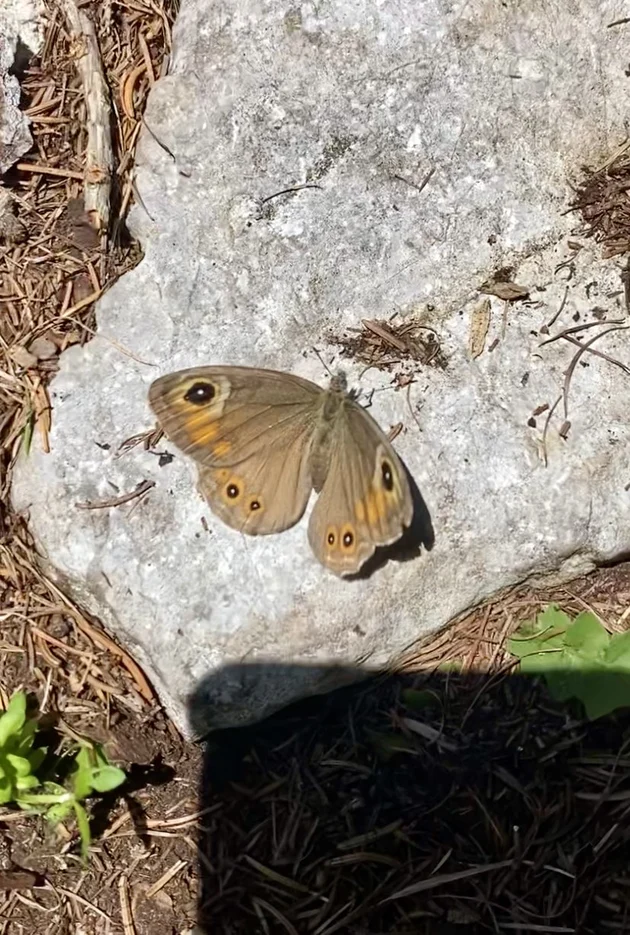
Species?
Lasiommata maera (also Pararge maera)
